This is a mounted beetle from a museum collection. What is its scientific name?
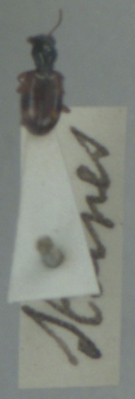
Bembidion articulatum
